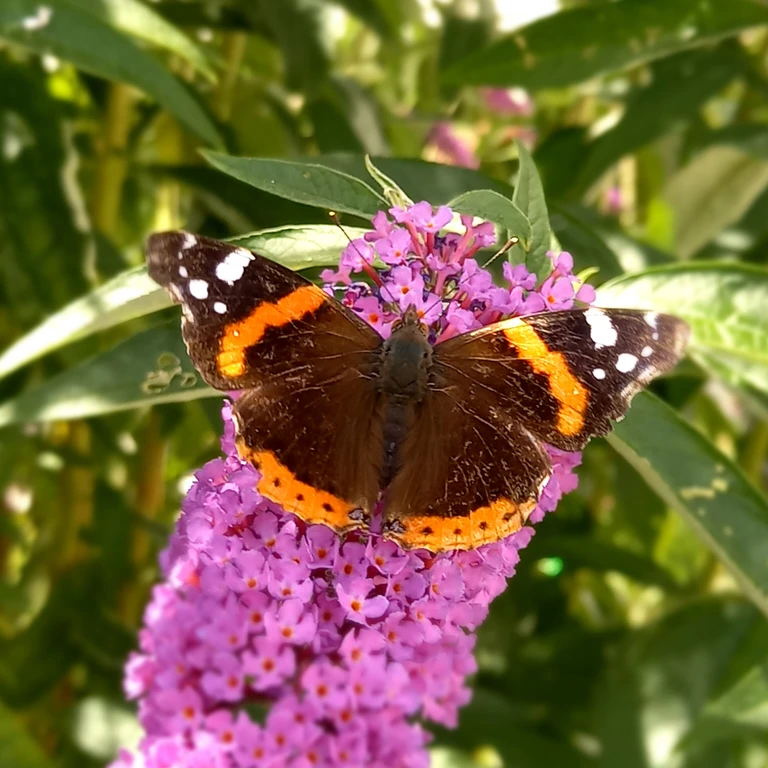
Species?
Vanessa atalanta
